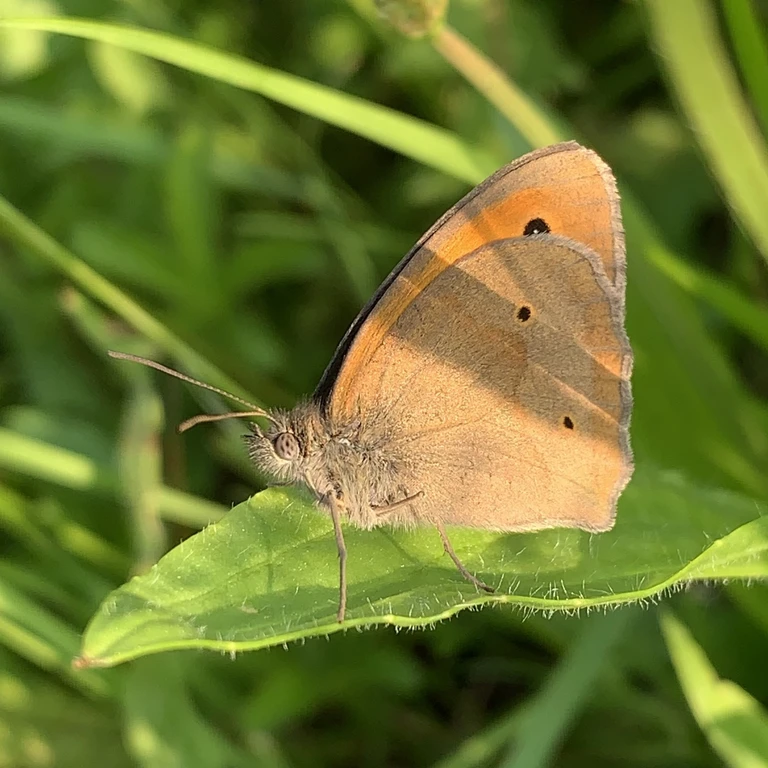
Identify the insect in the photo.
Maniola jurtina
